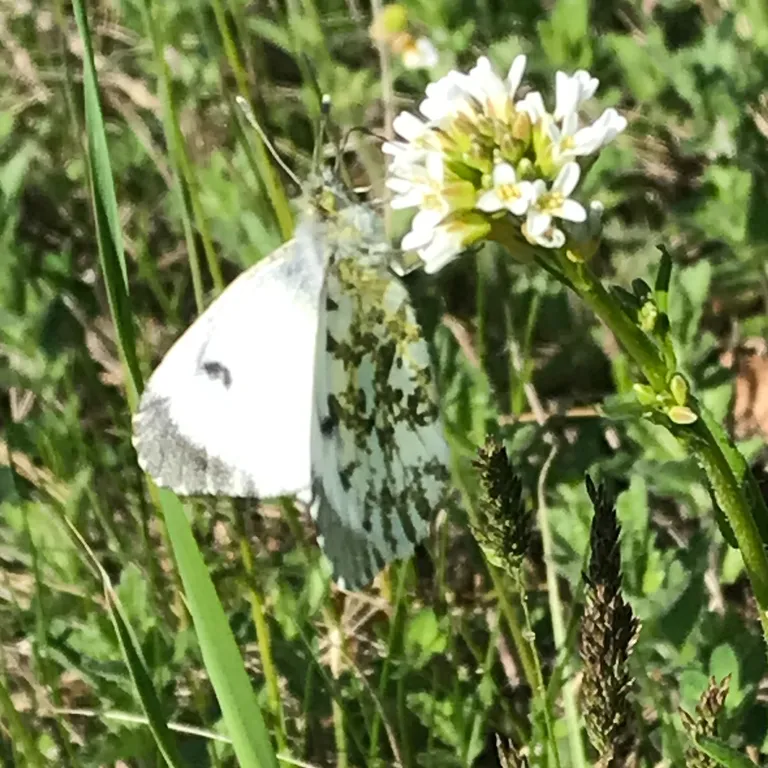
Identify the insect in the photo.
Anthocharis cardamines
